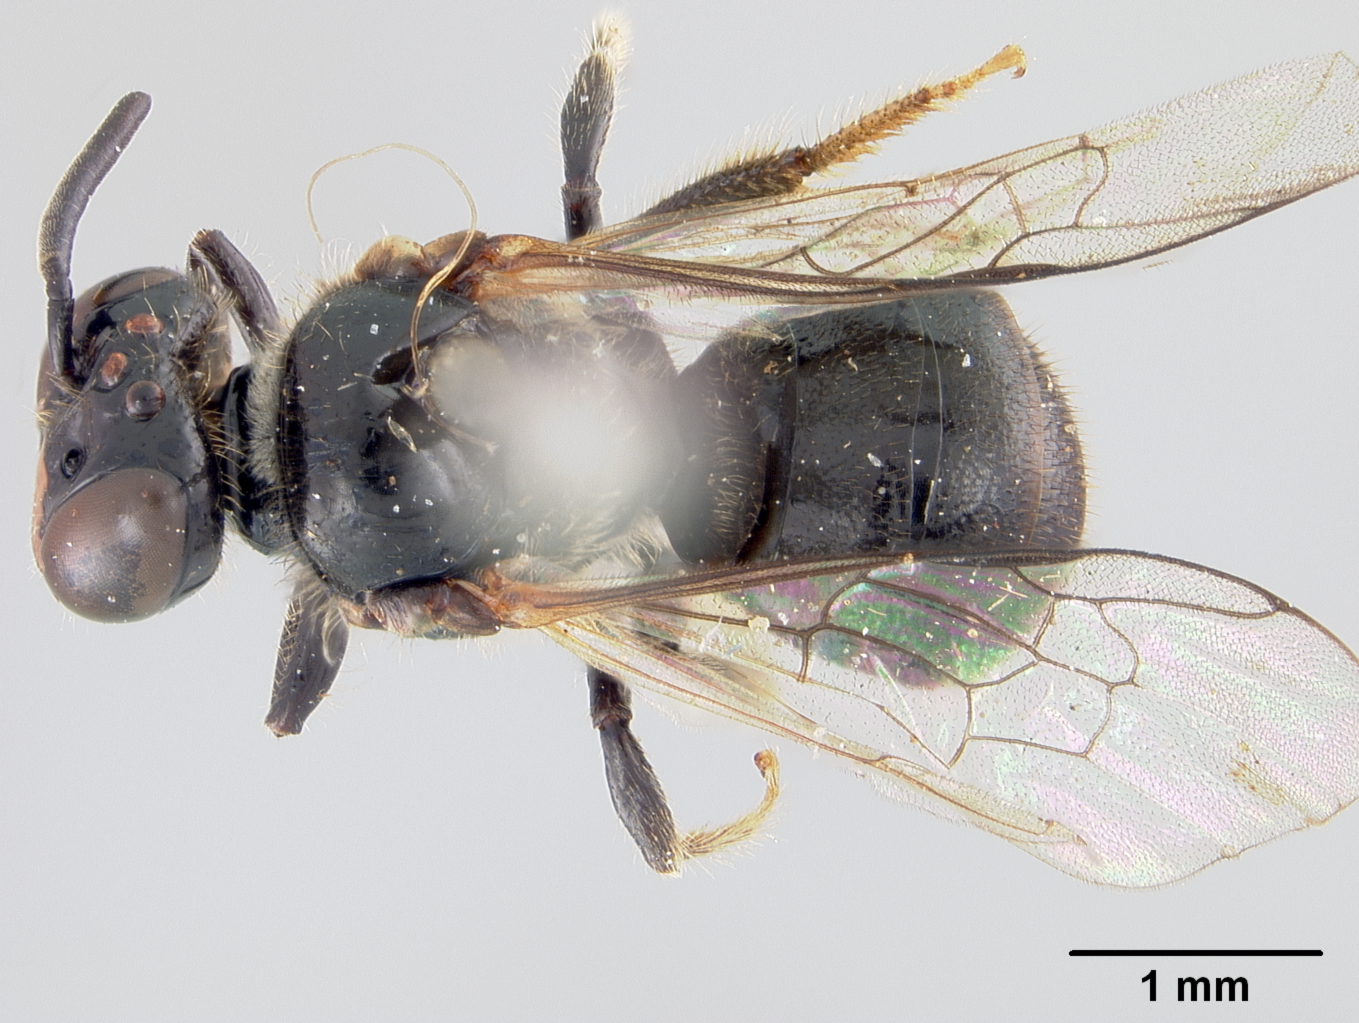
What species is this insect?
Allodape reversa
